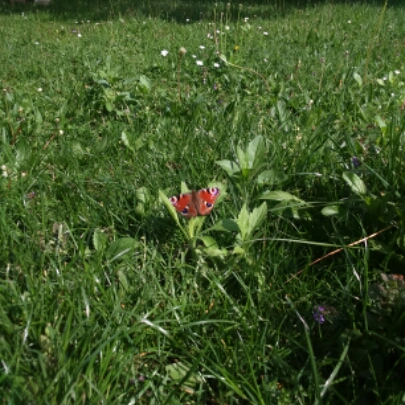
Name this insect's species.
Aglais io
